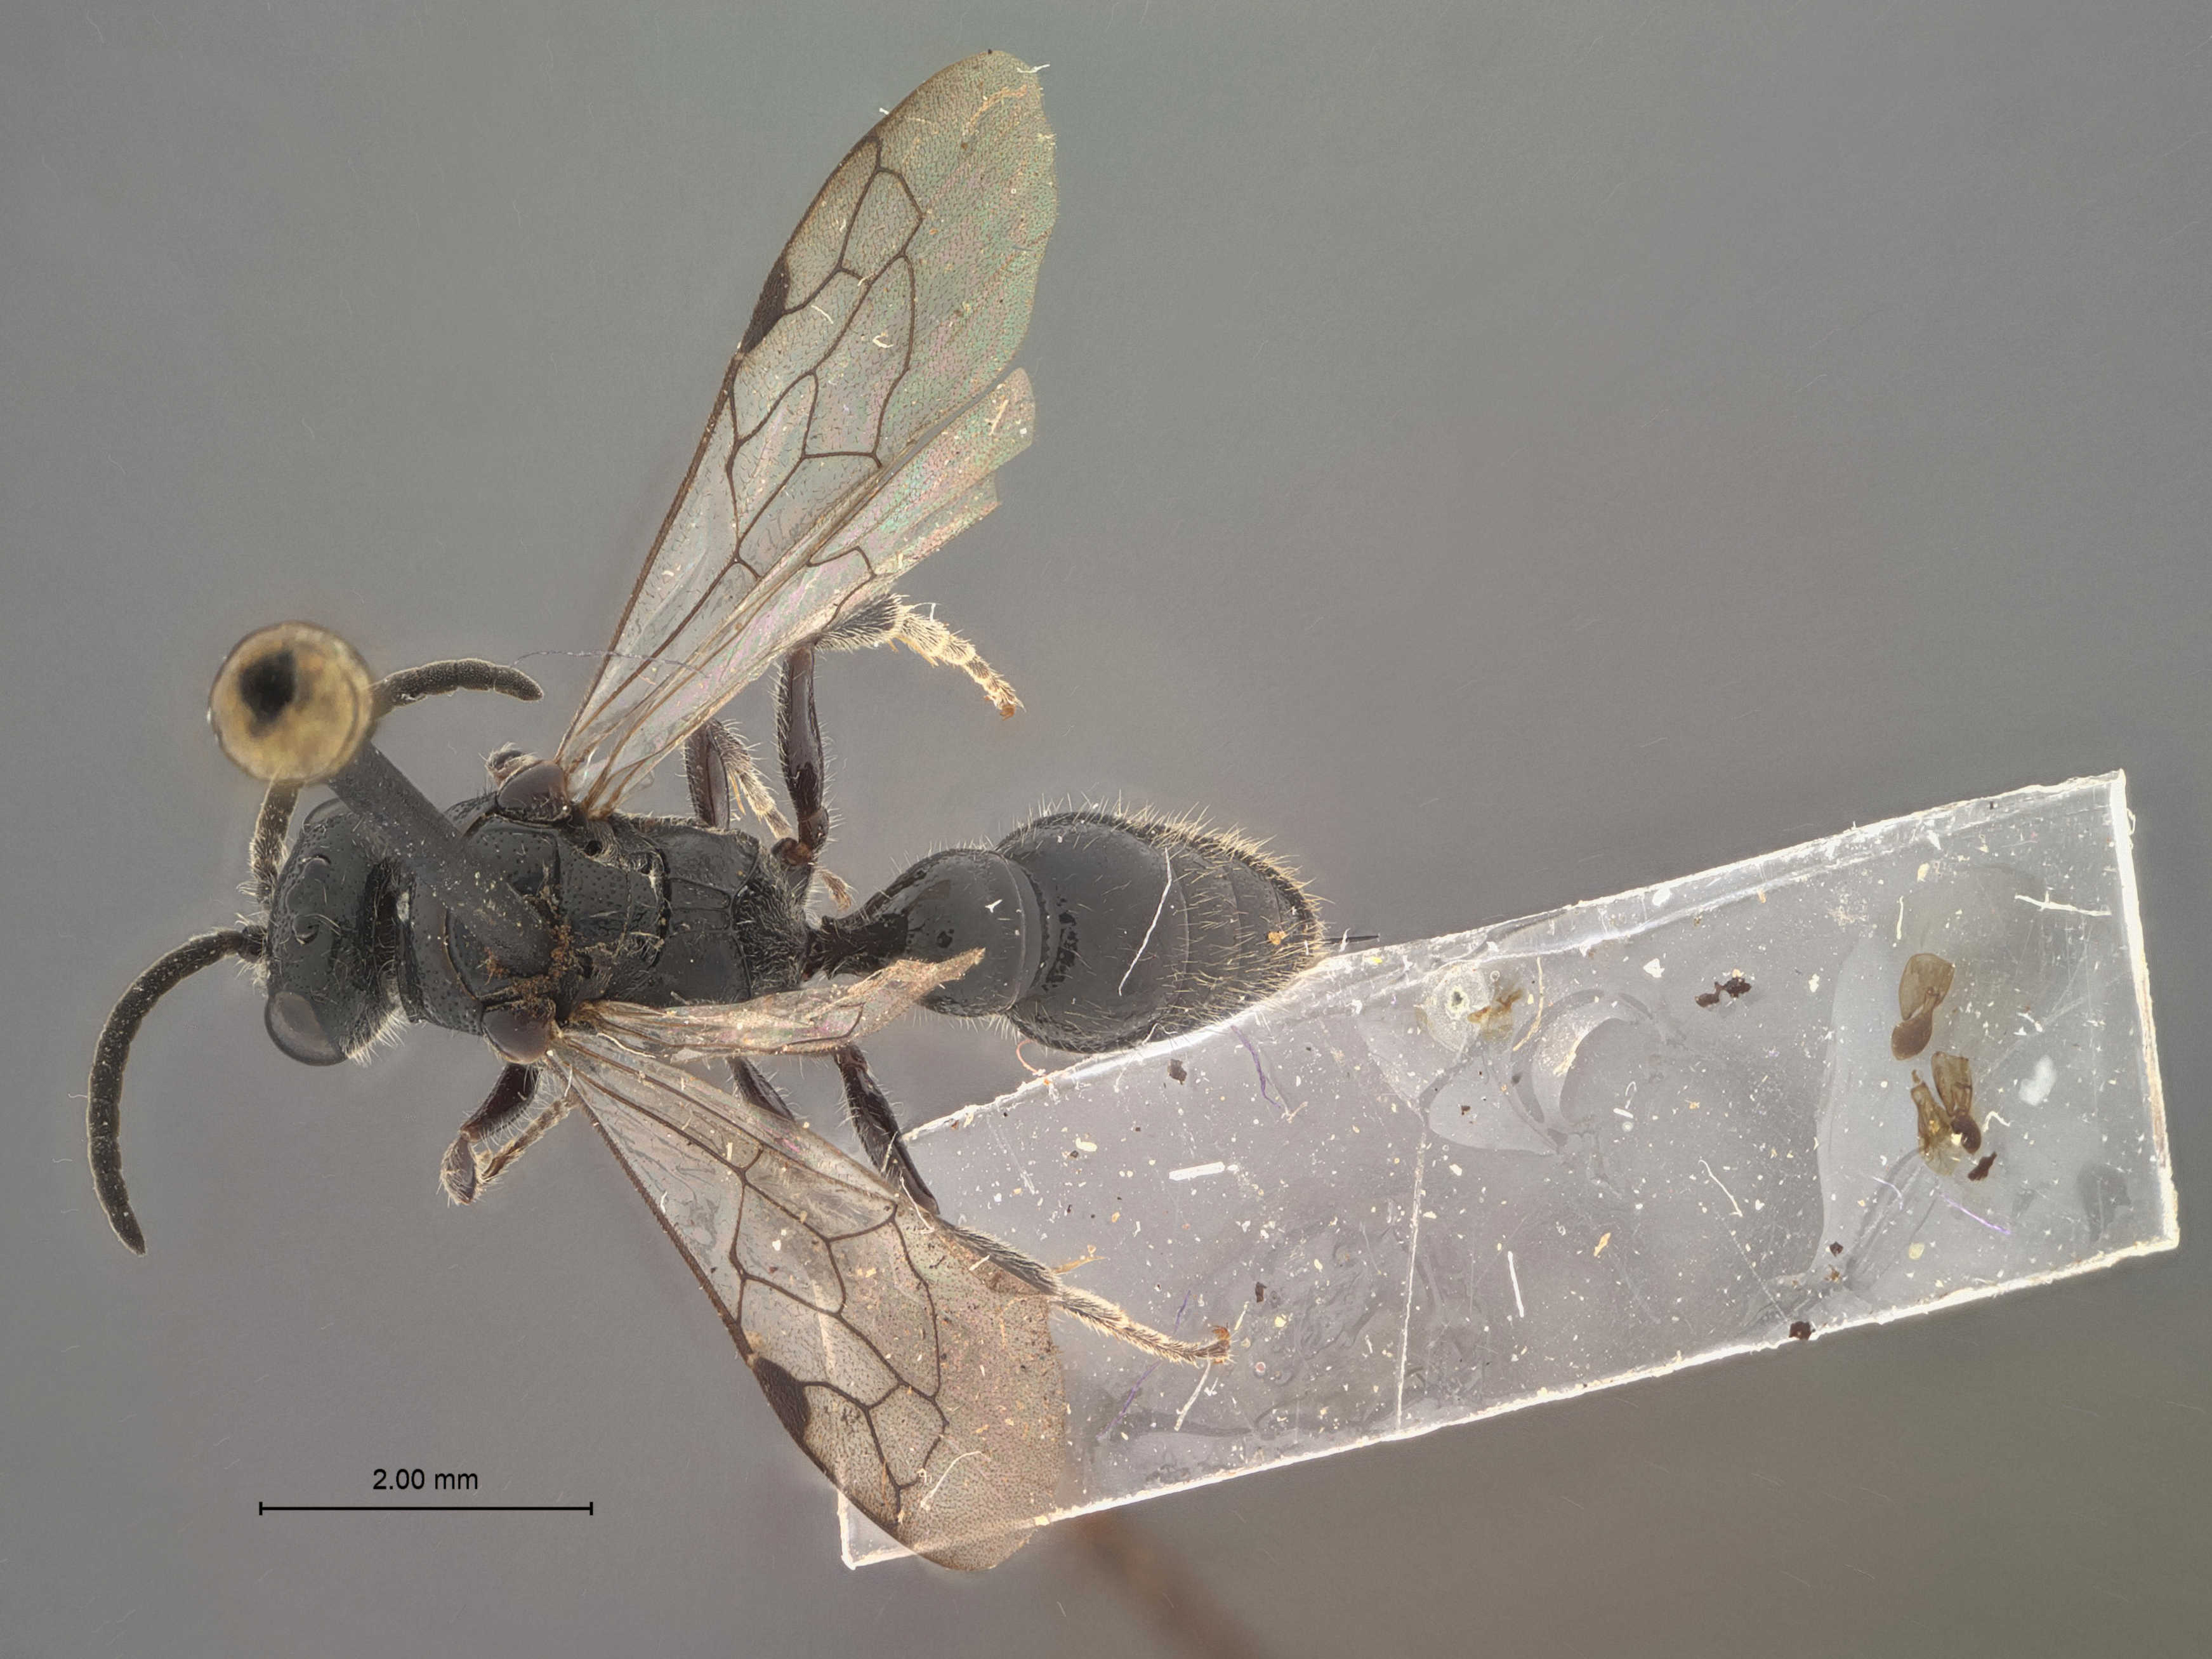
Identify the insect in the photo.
Tiphia dampara
